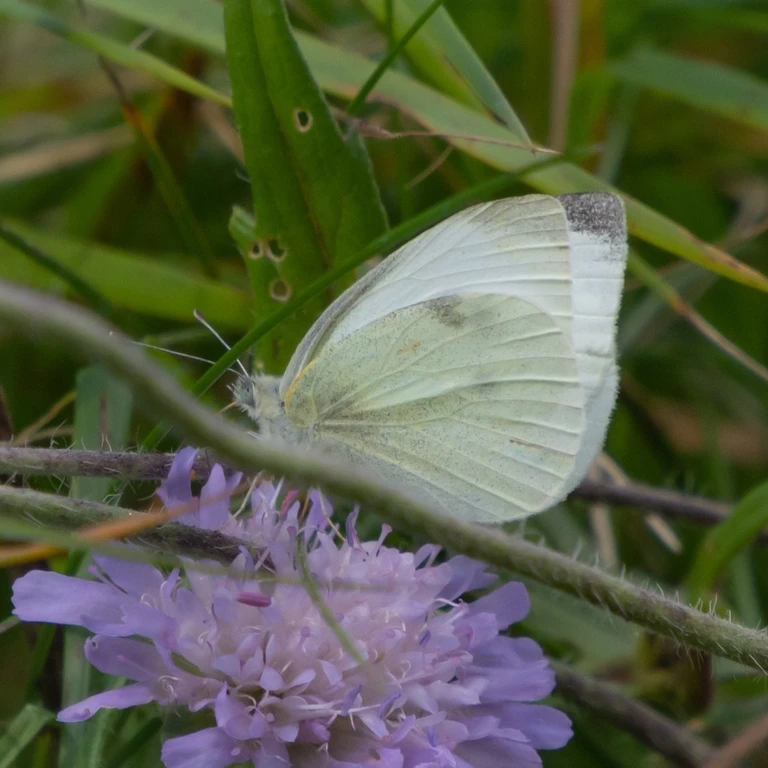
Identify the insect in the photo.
Pieris rapae
